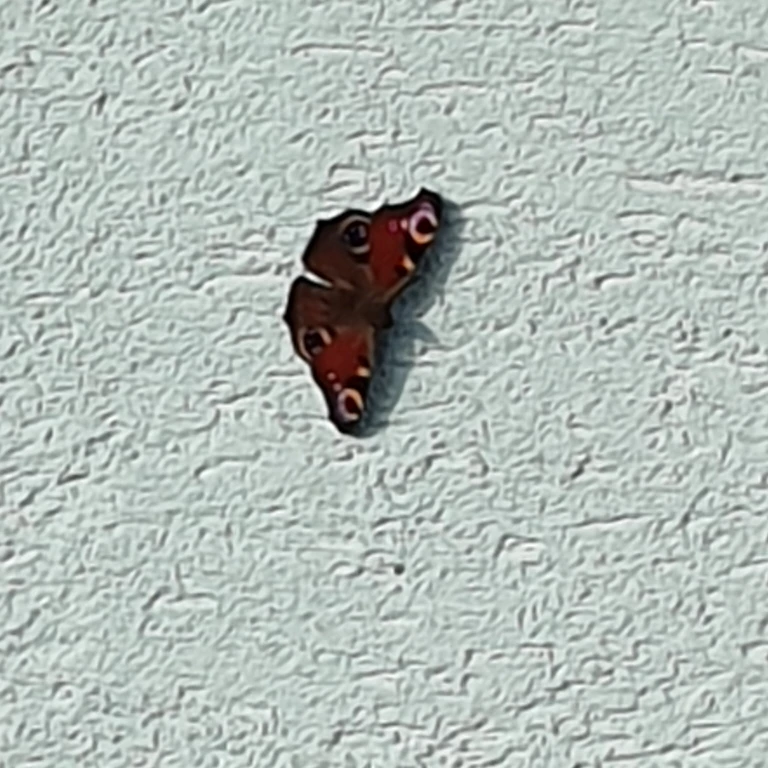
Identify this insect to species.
Aglais io
